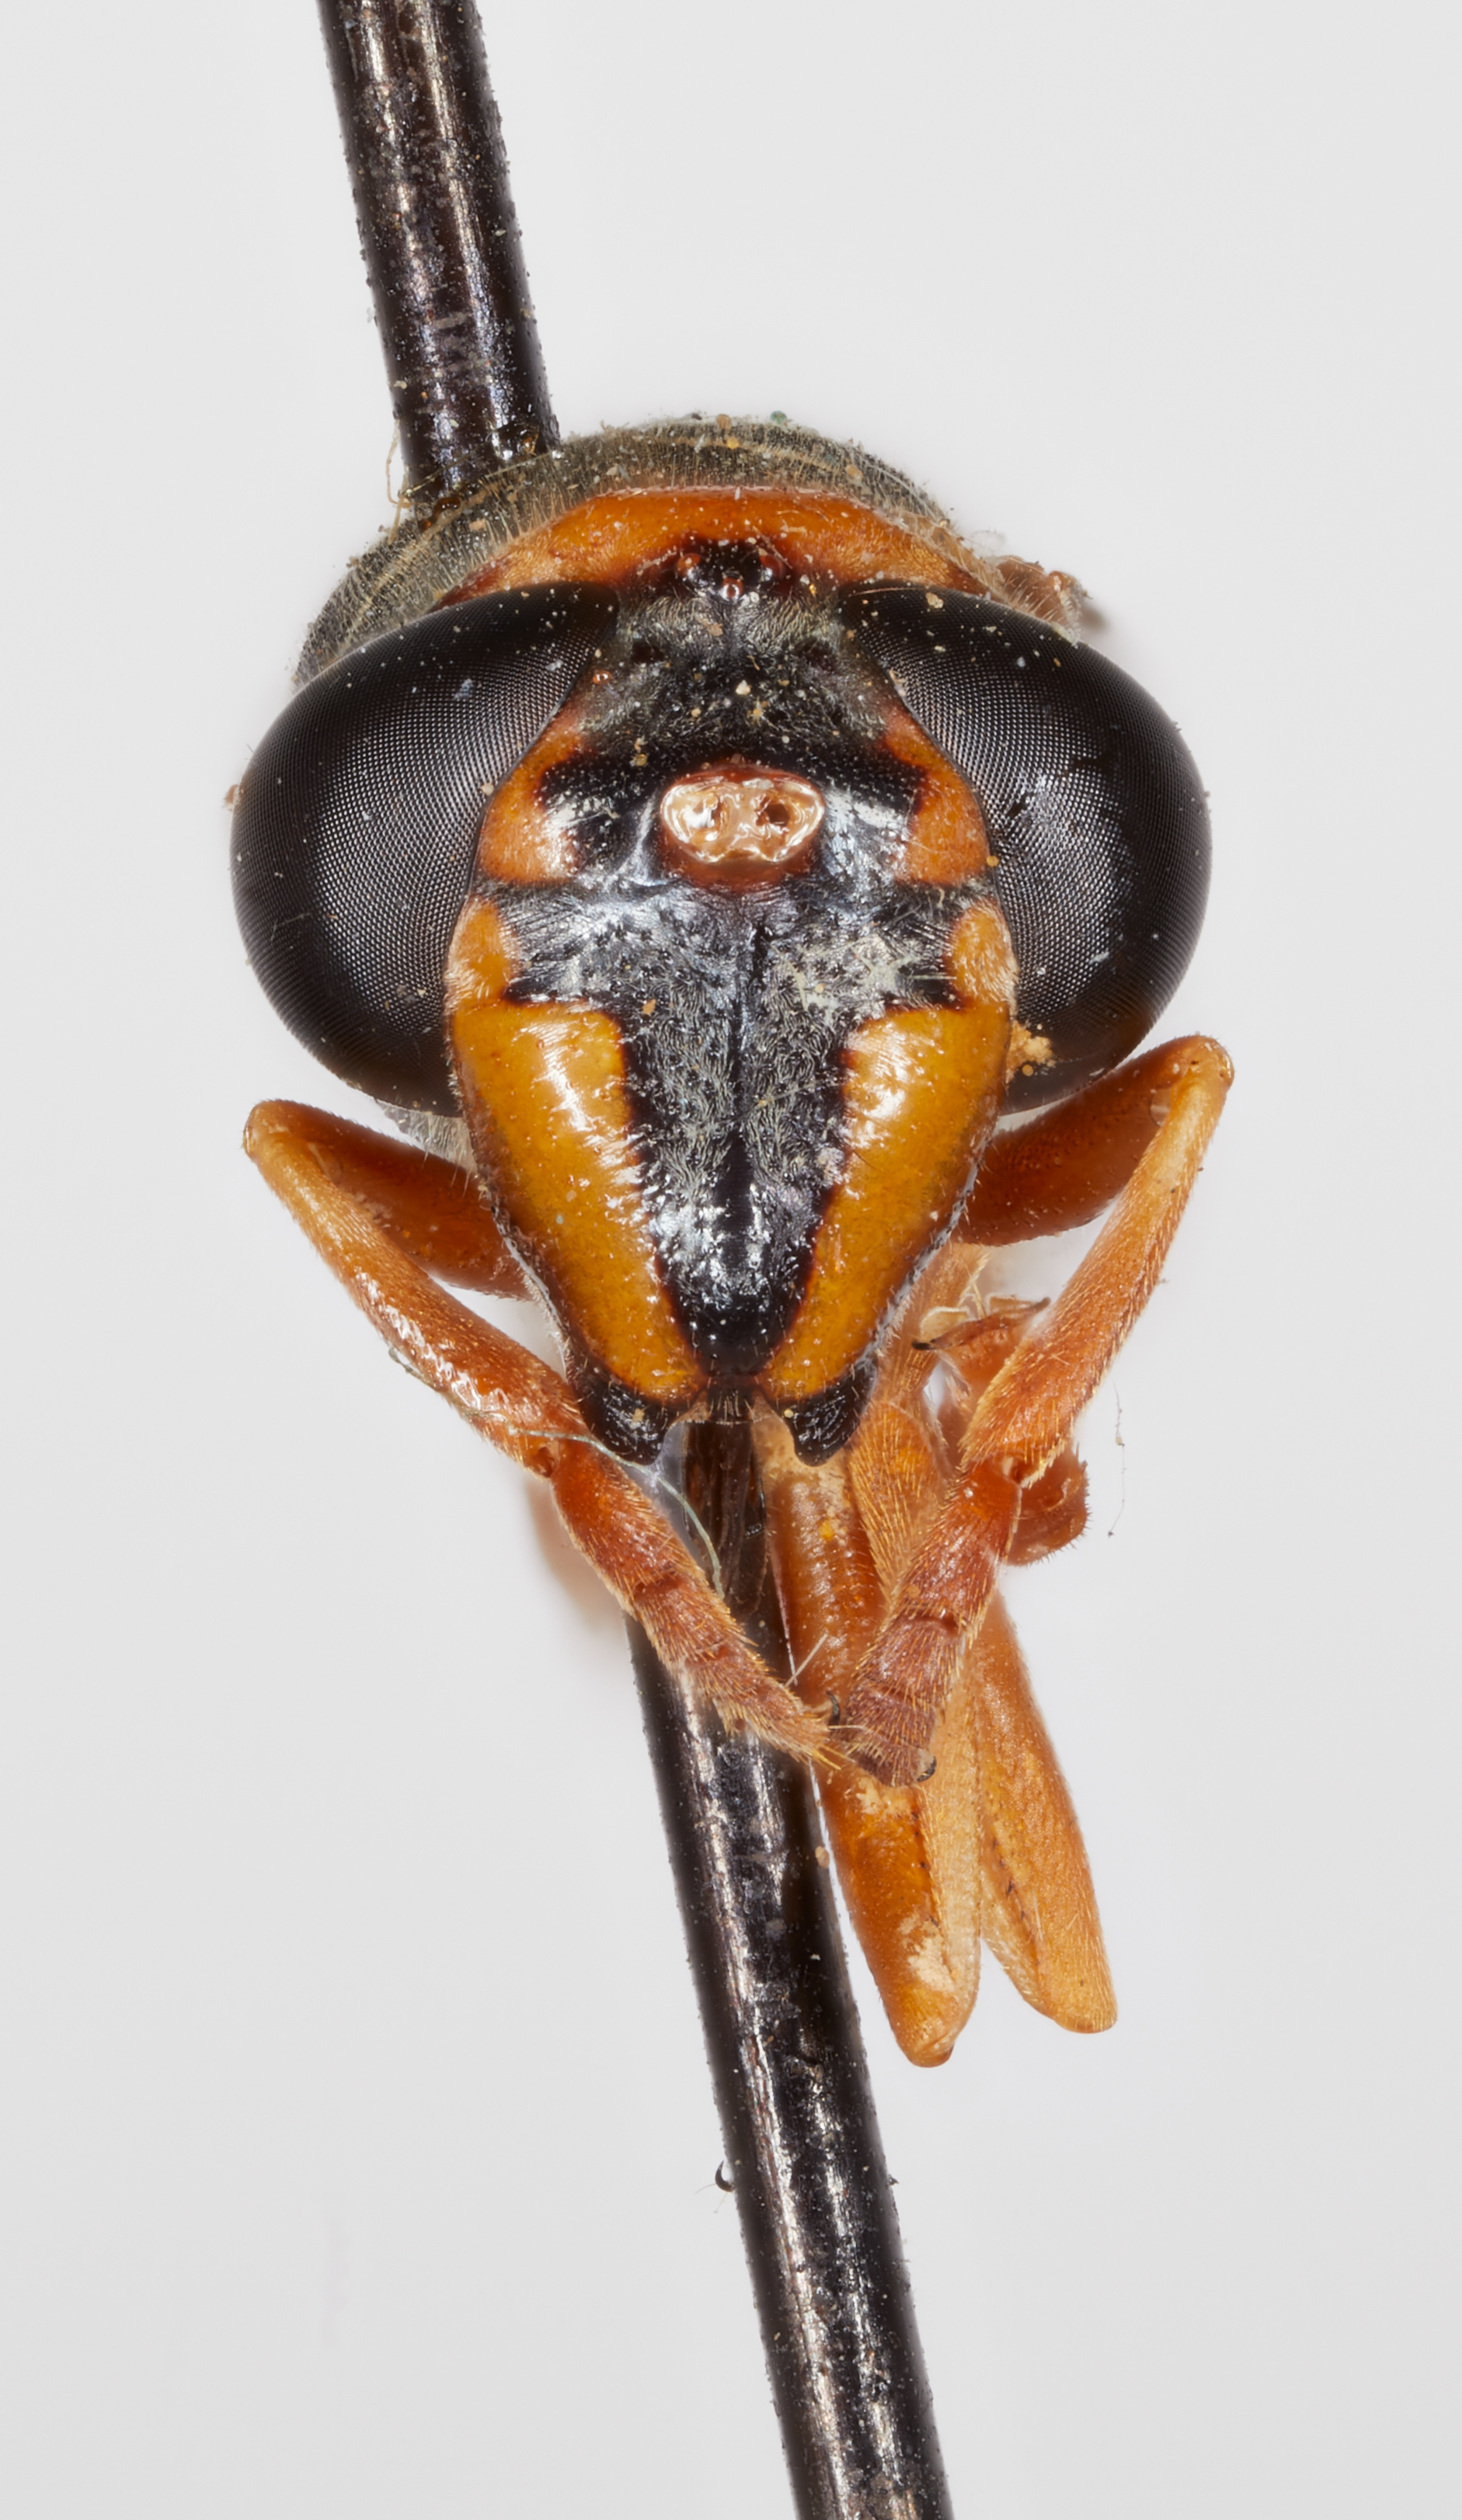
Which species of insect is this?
Polybiomyia bellardi
